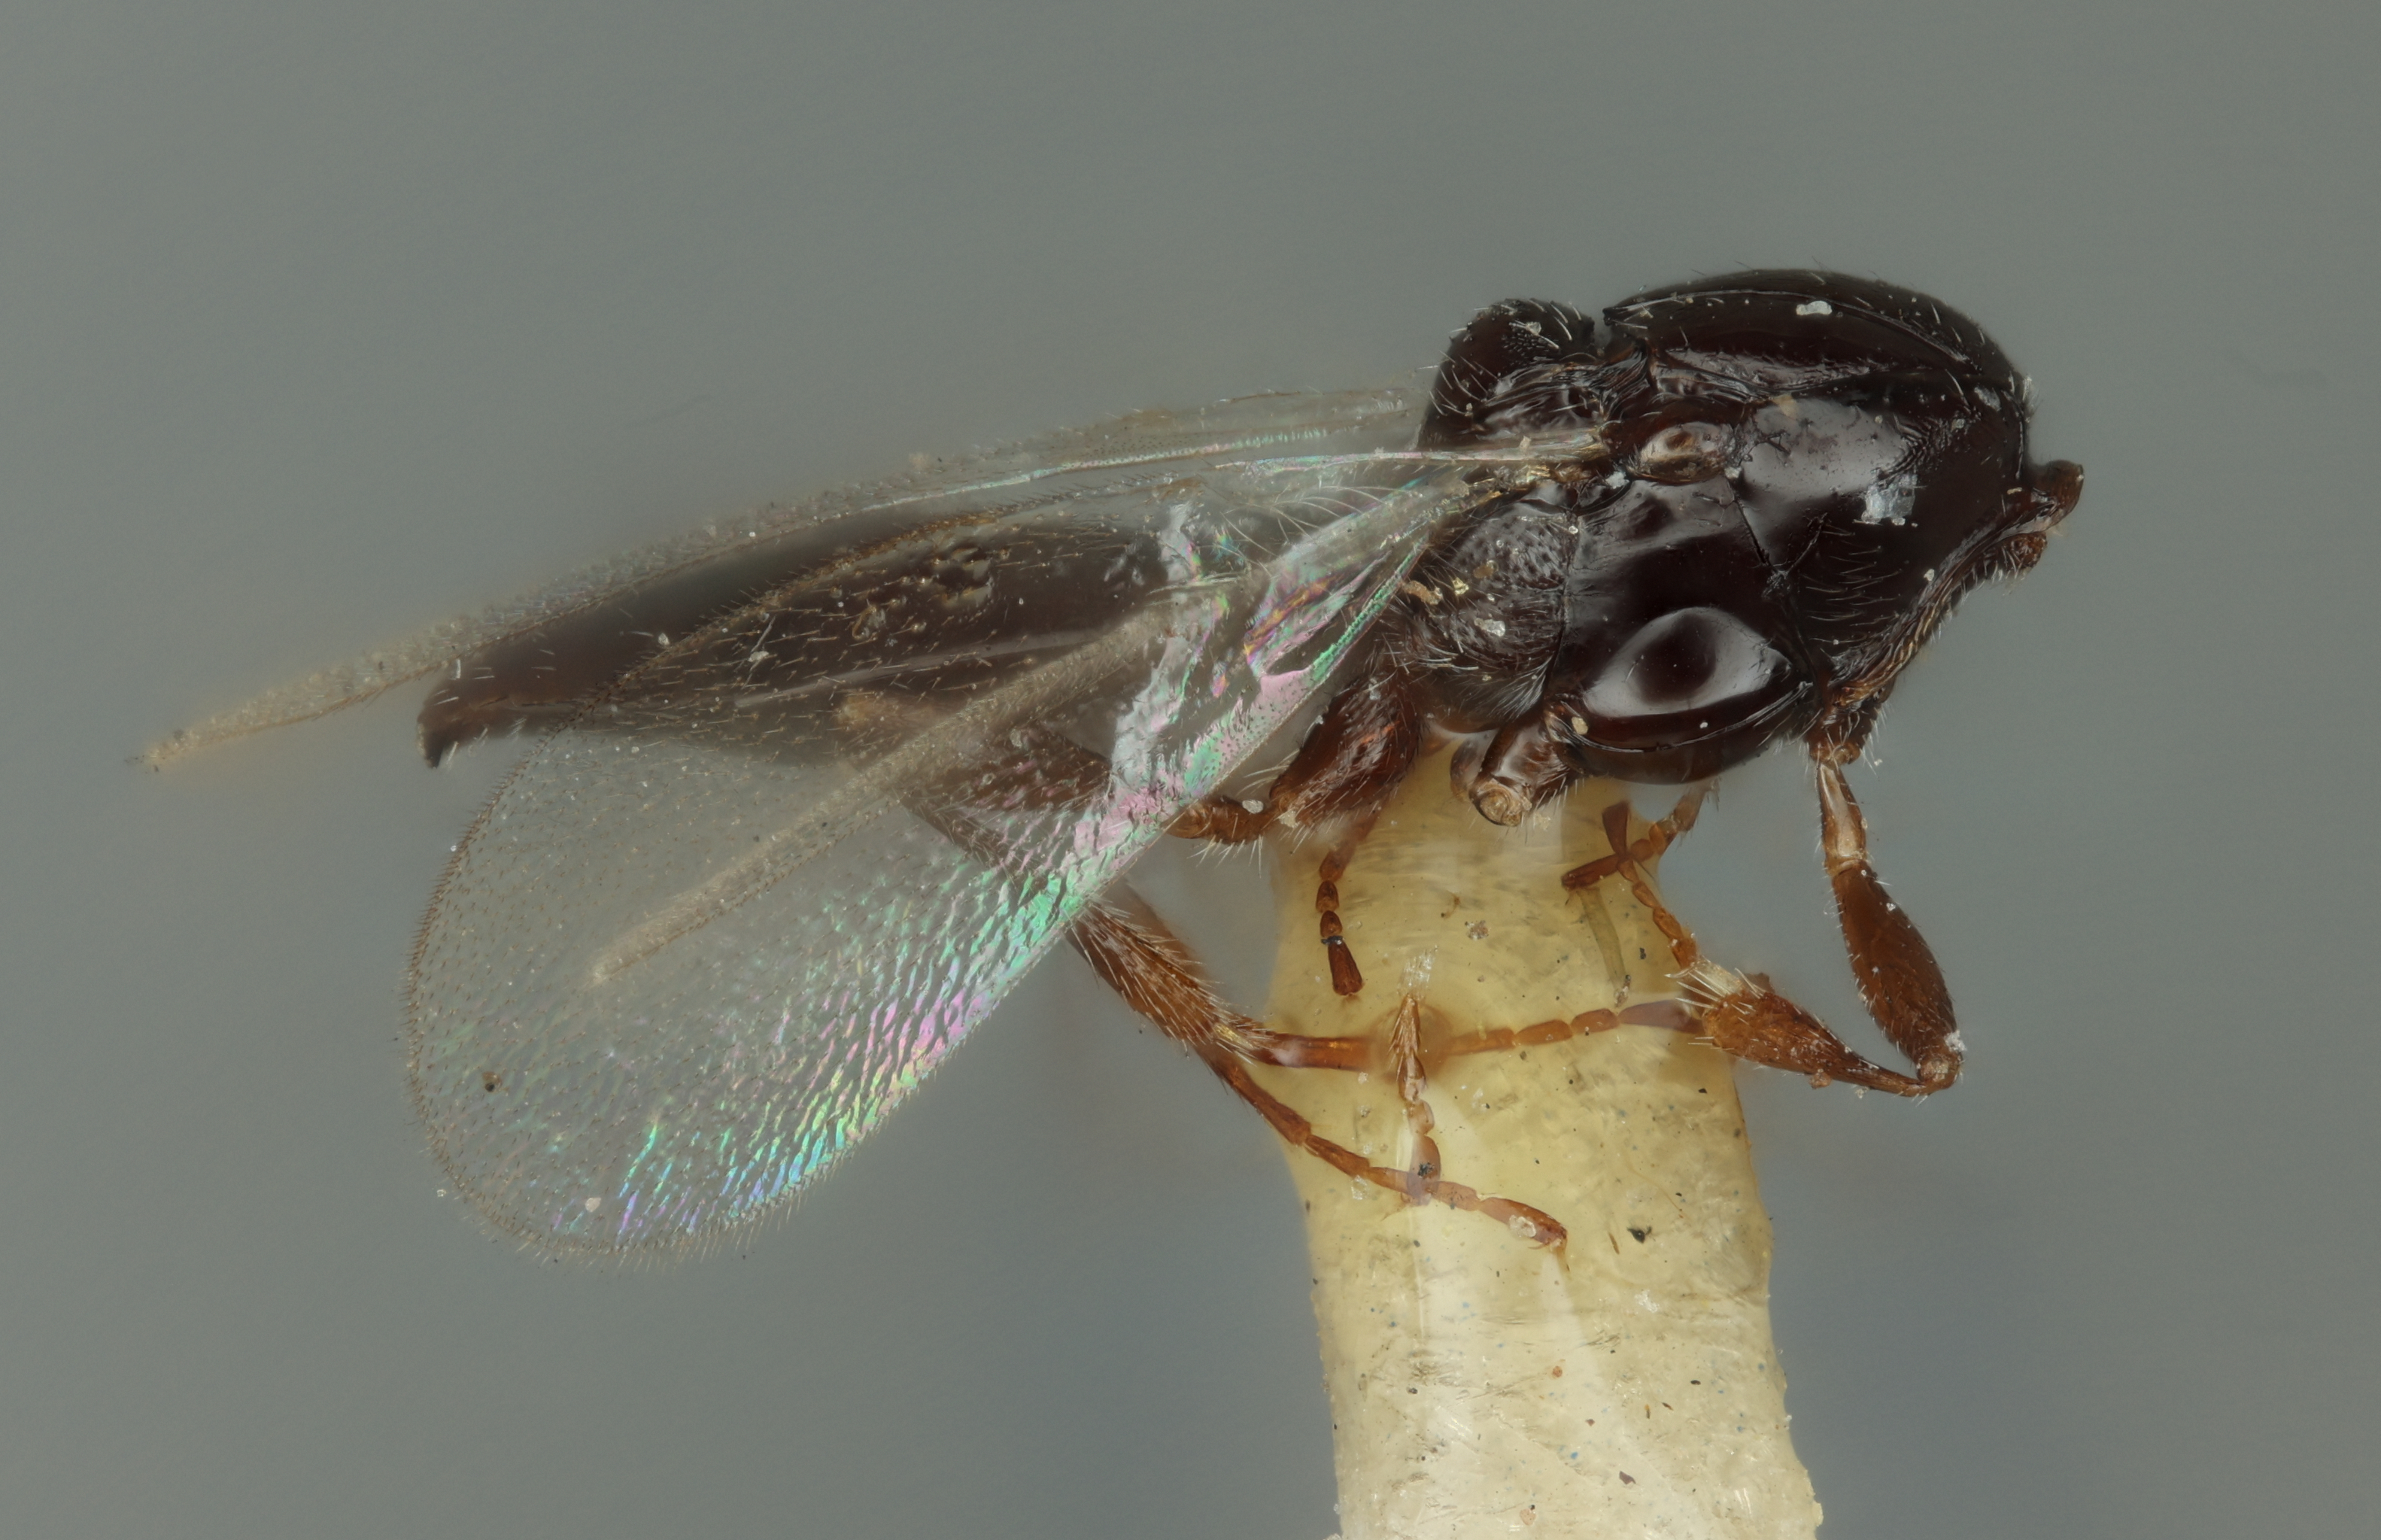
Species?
Platygaster aphidis
